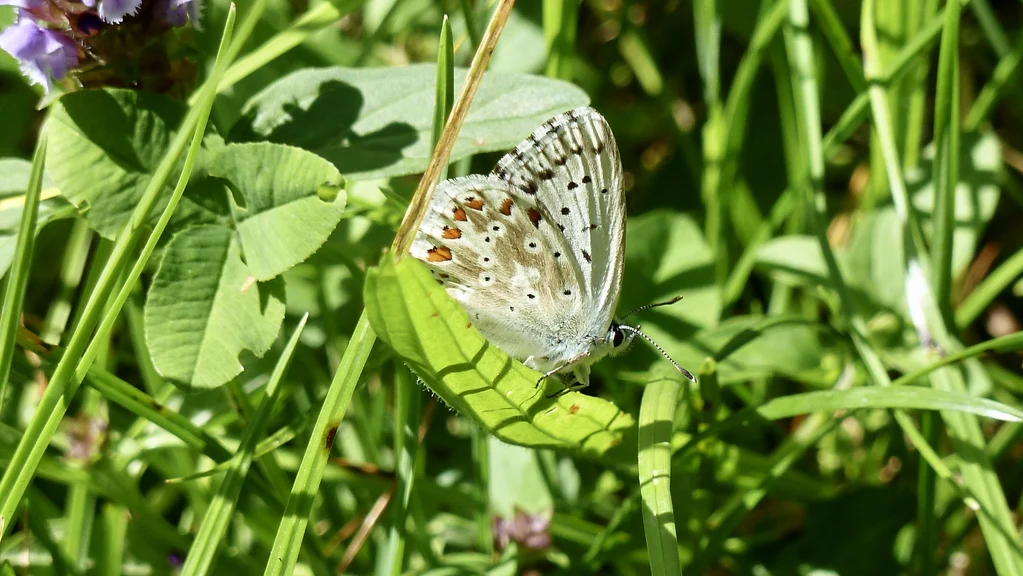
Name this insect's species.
Lysandra coridon
